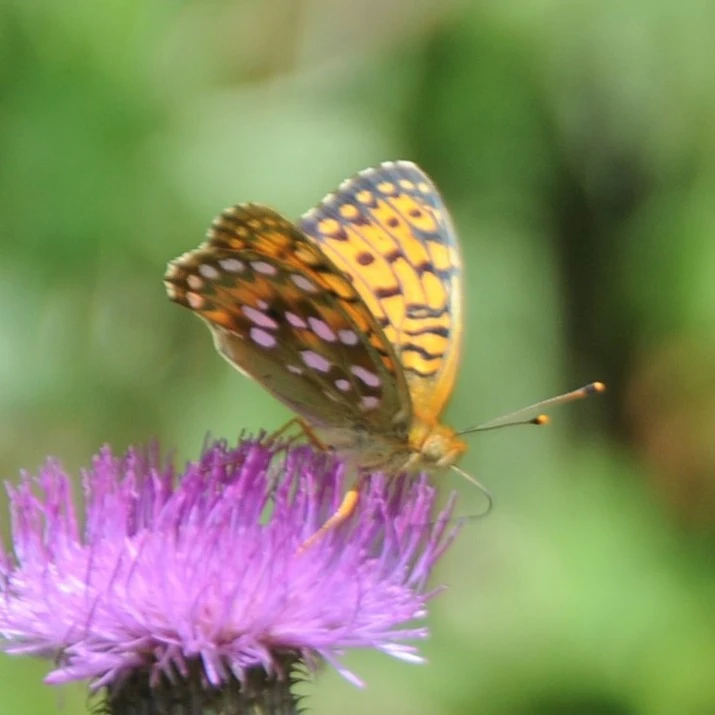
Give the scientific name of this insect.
Speyeria aglaja
